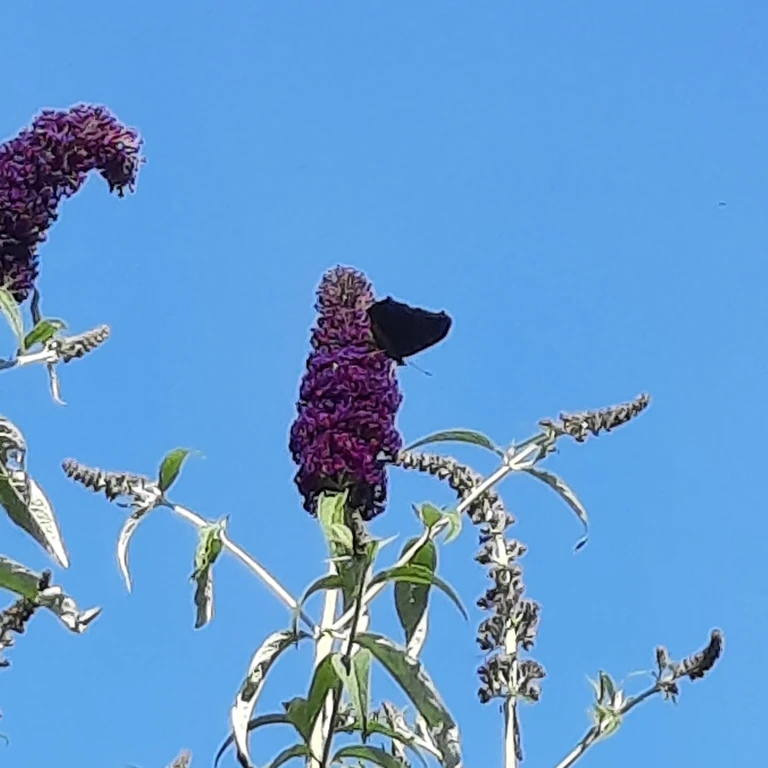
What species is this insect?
Aglais io
